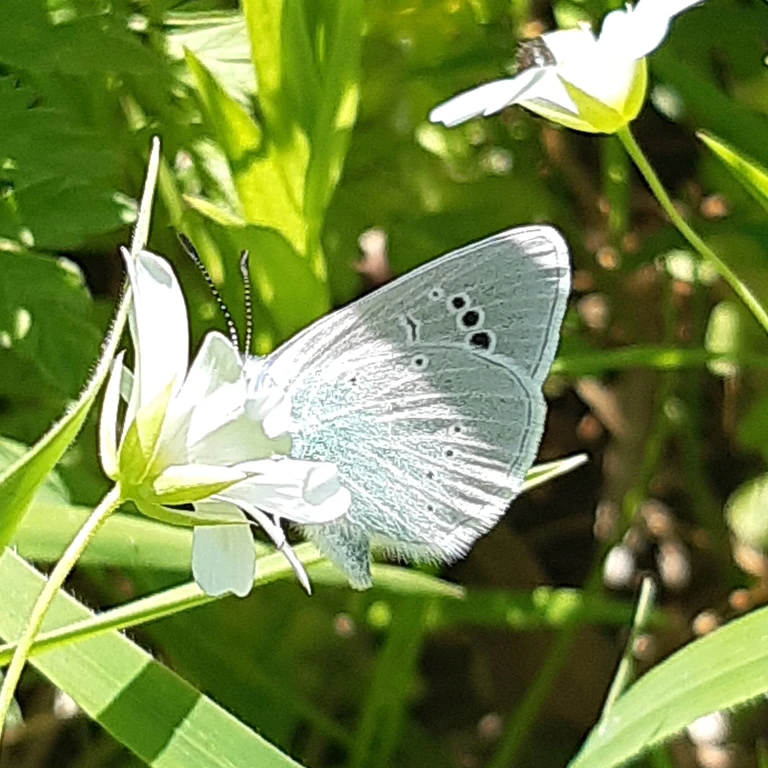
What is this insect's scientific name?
Glaucopsyche alexis
